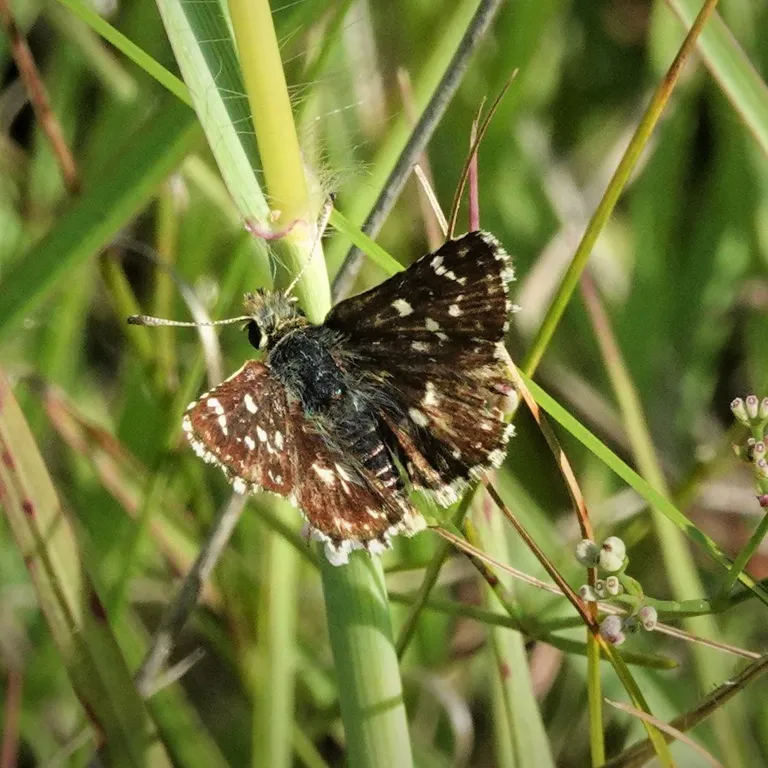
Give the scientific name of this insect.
Spialia sertorius
